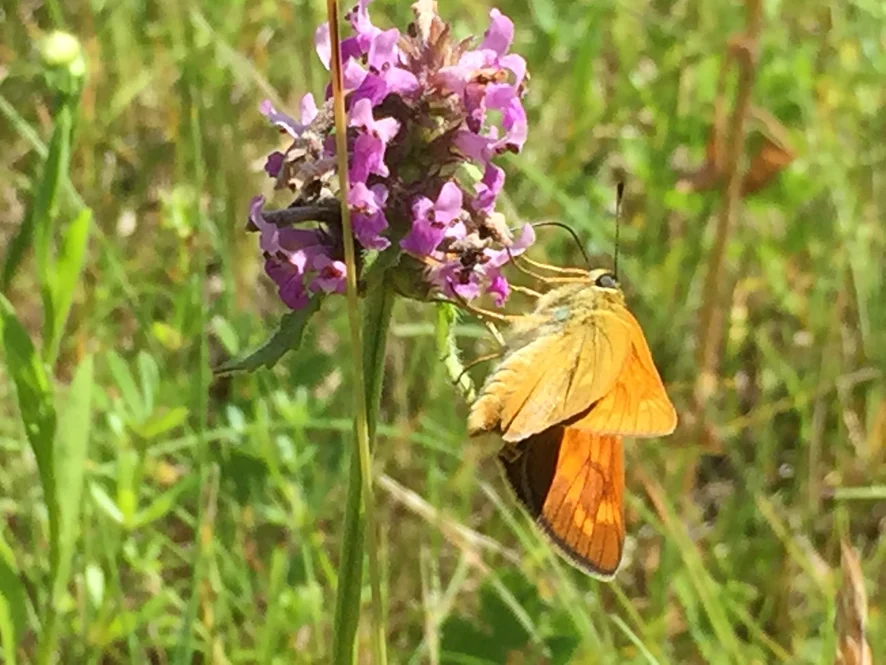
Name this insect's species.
Ochlodes sylvanus (also Ochlodes venata)
